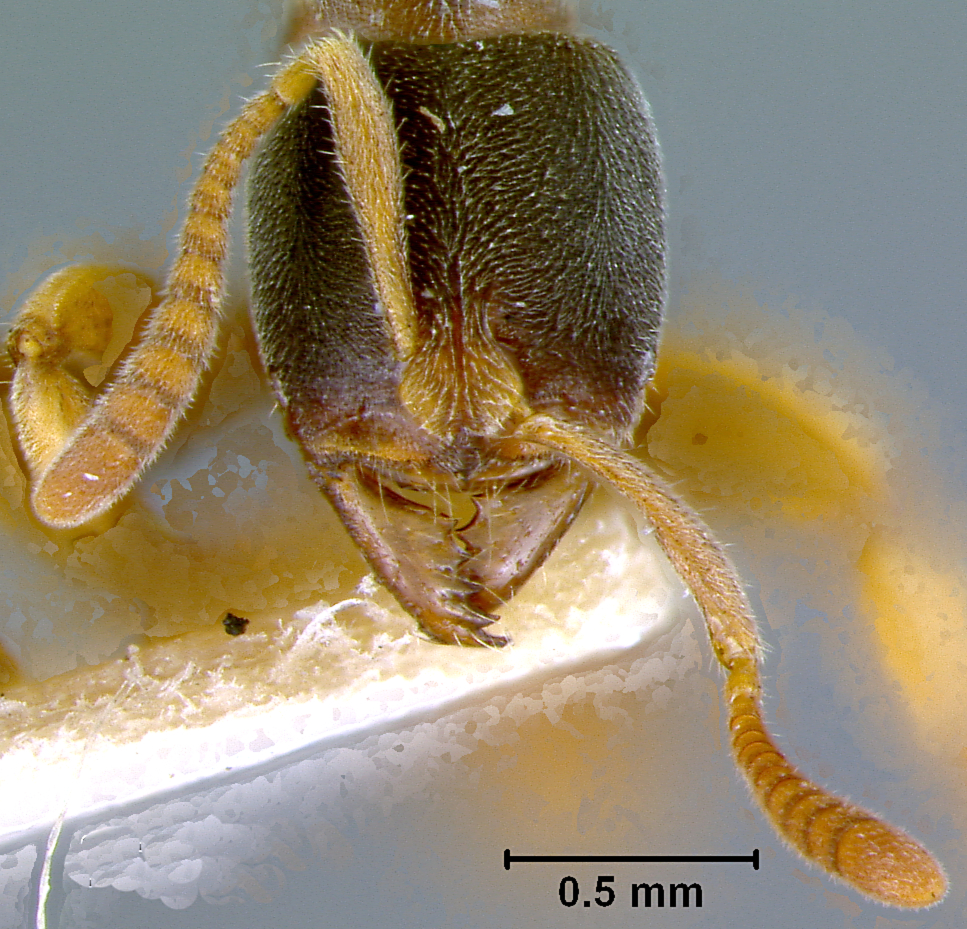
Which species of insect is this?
Euponera cauta
